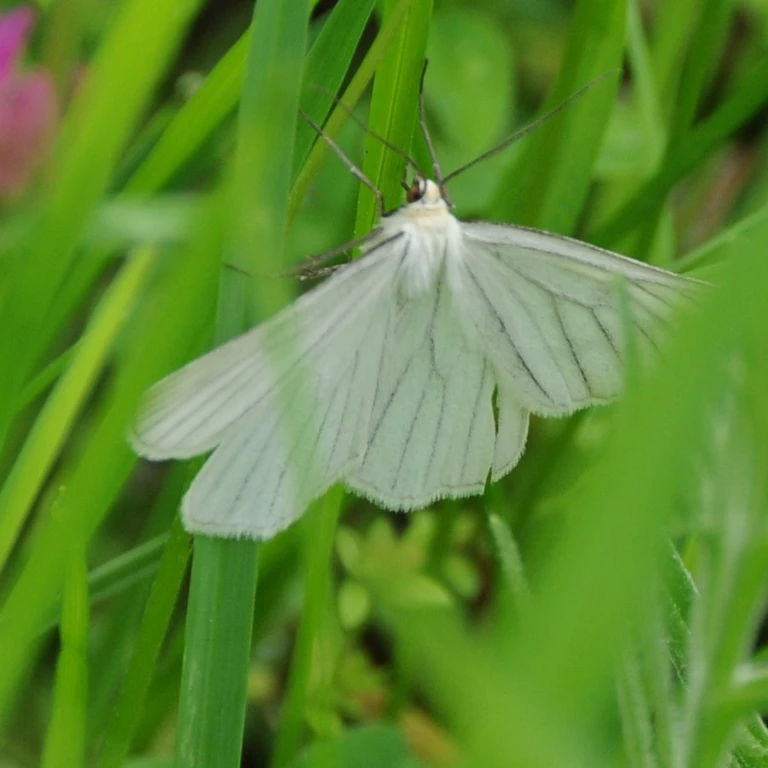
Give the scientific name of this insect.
Siona lineata
